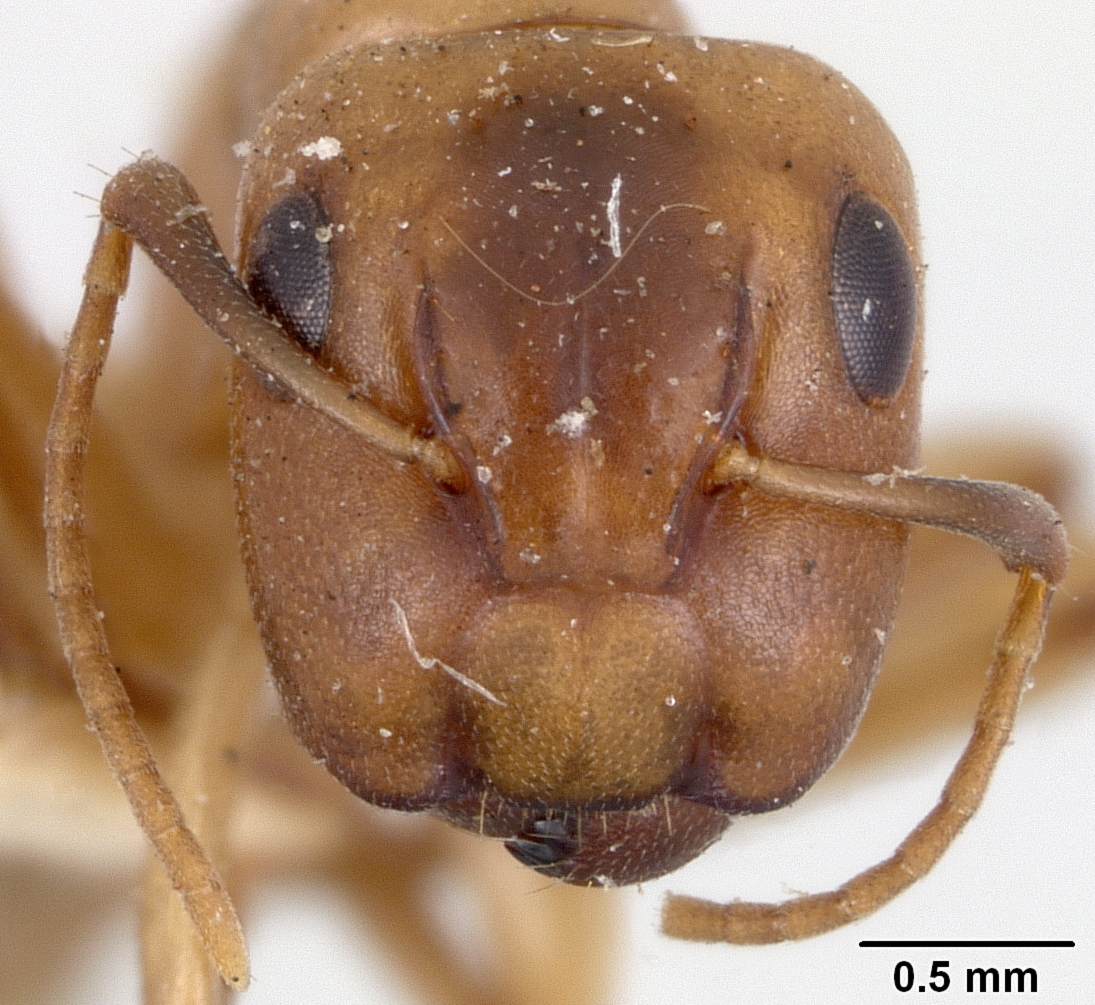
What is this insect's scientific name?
Camponotus macilentus
